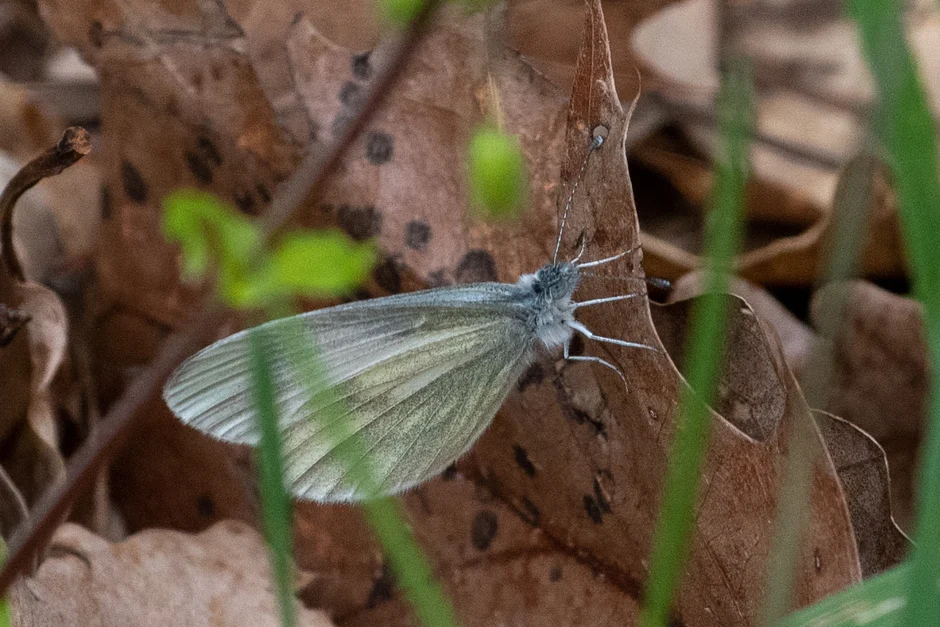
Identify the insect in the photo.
Leptidea sinapis/juvernica
